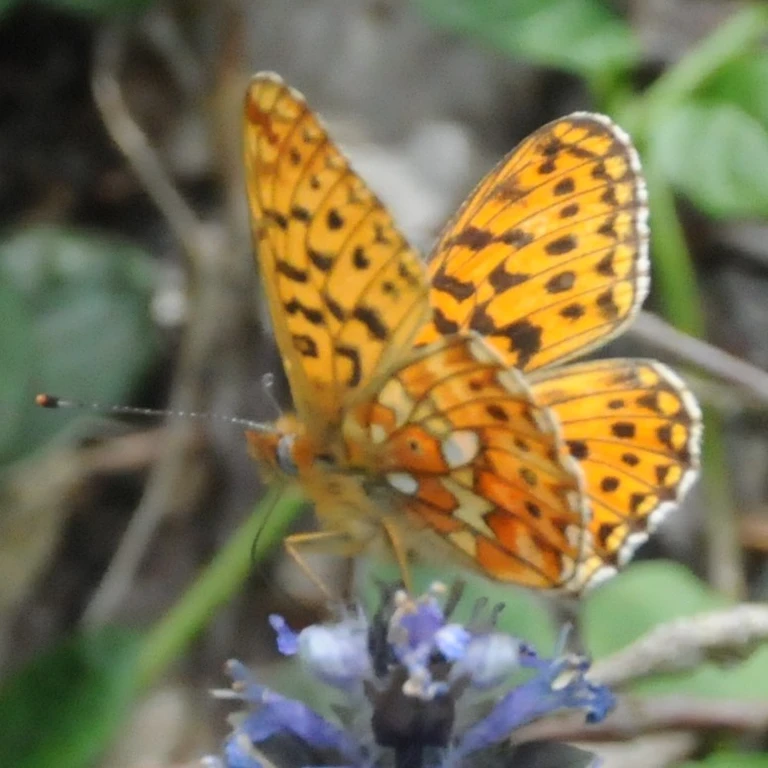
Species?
Boloria euphrosyne (also Clossiana euphrosyne)
